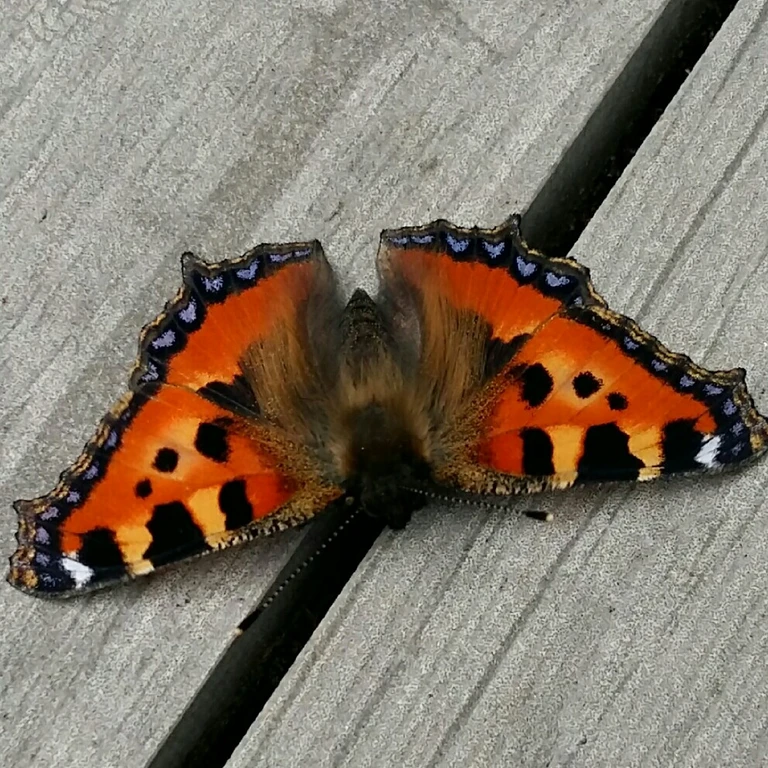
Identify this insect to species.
Aglais urticae
